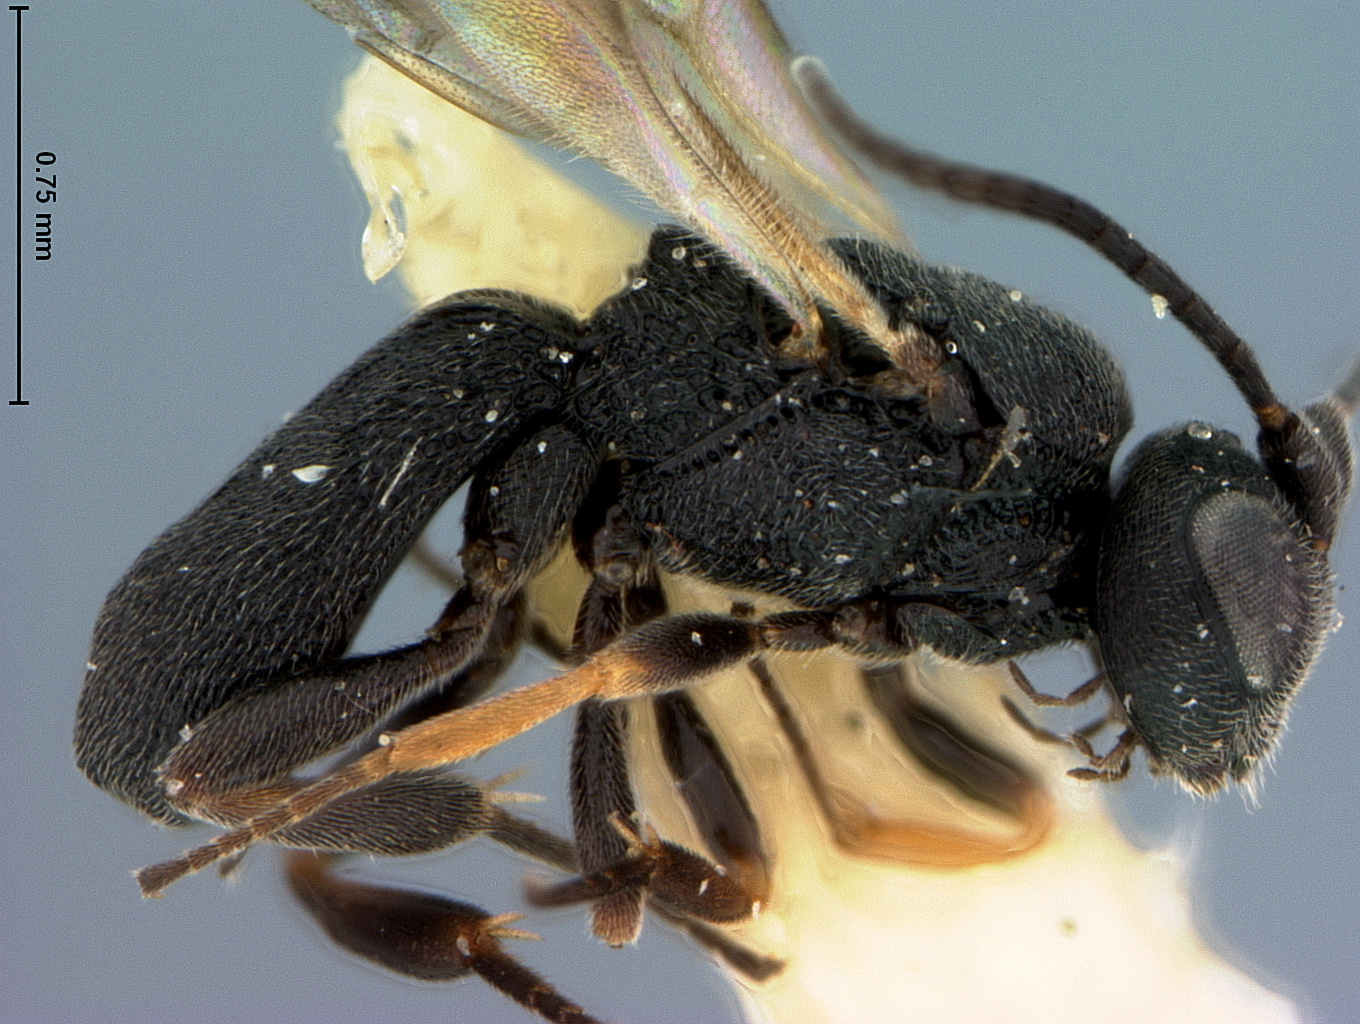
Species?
Chelonus alius
